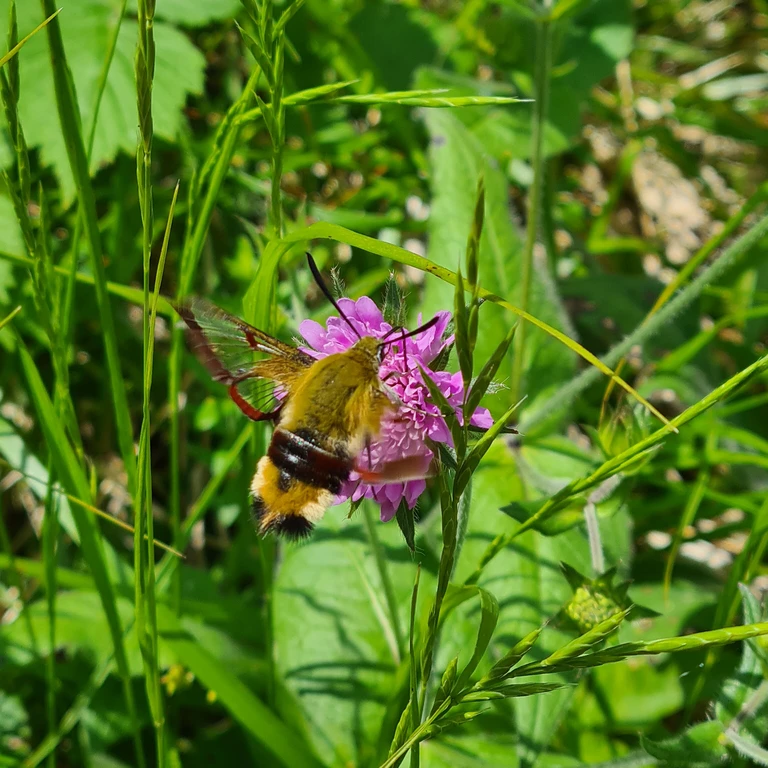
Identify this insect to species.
Hemaris fuciformis
